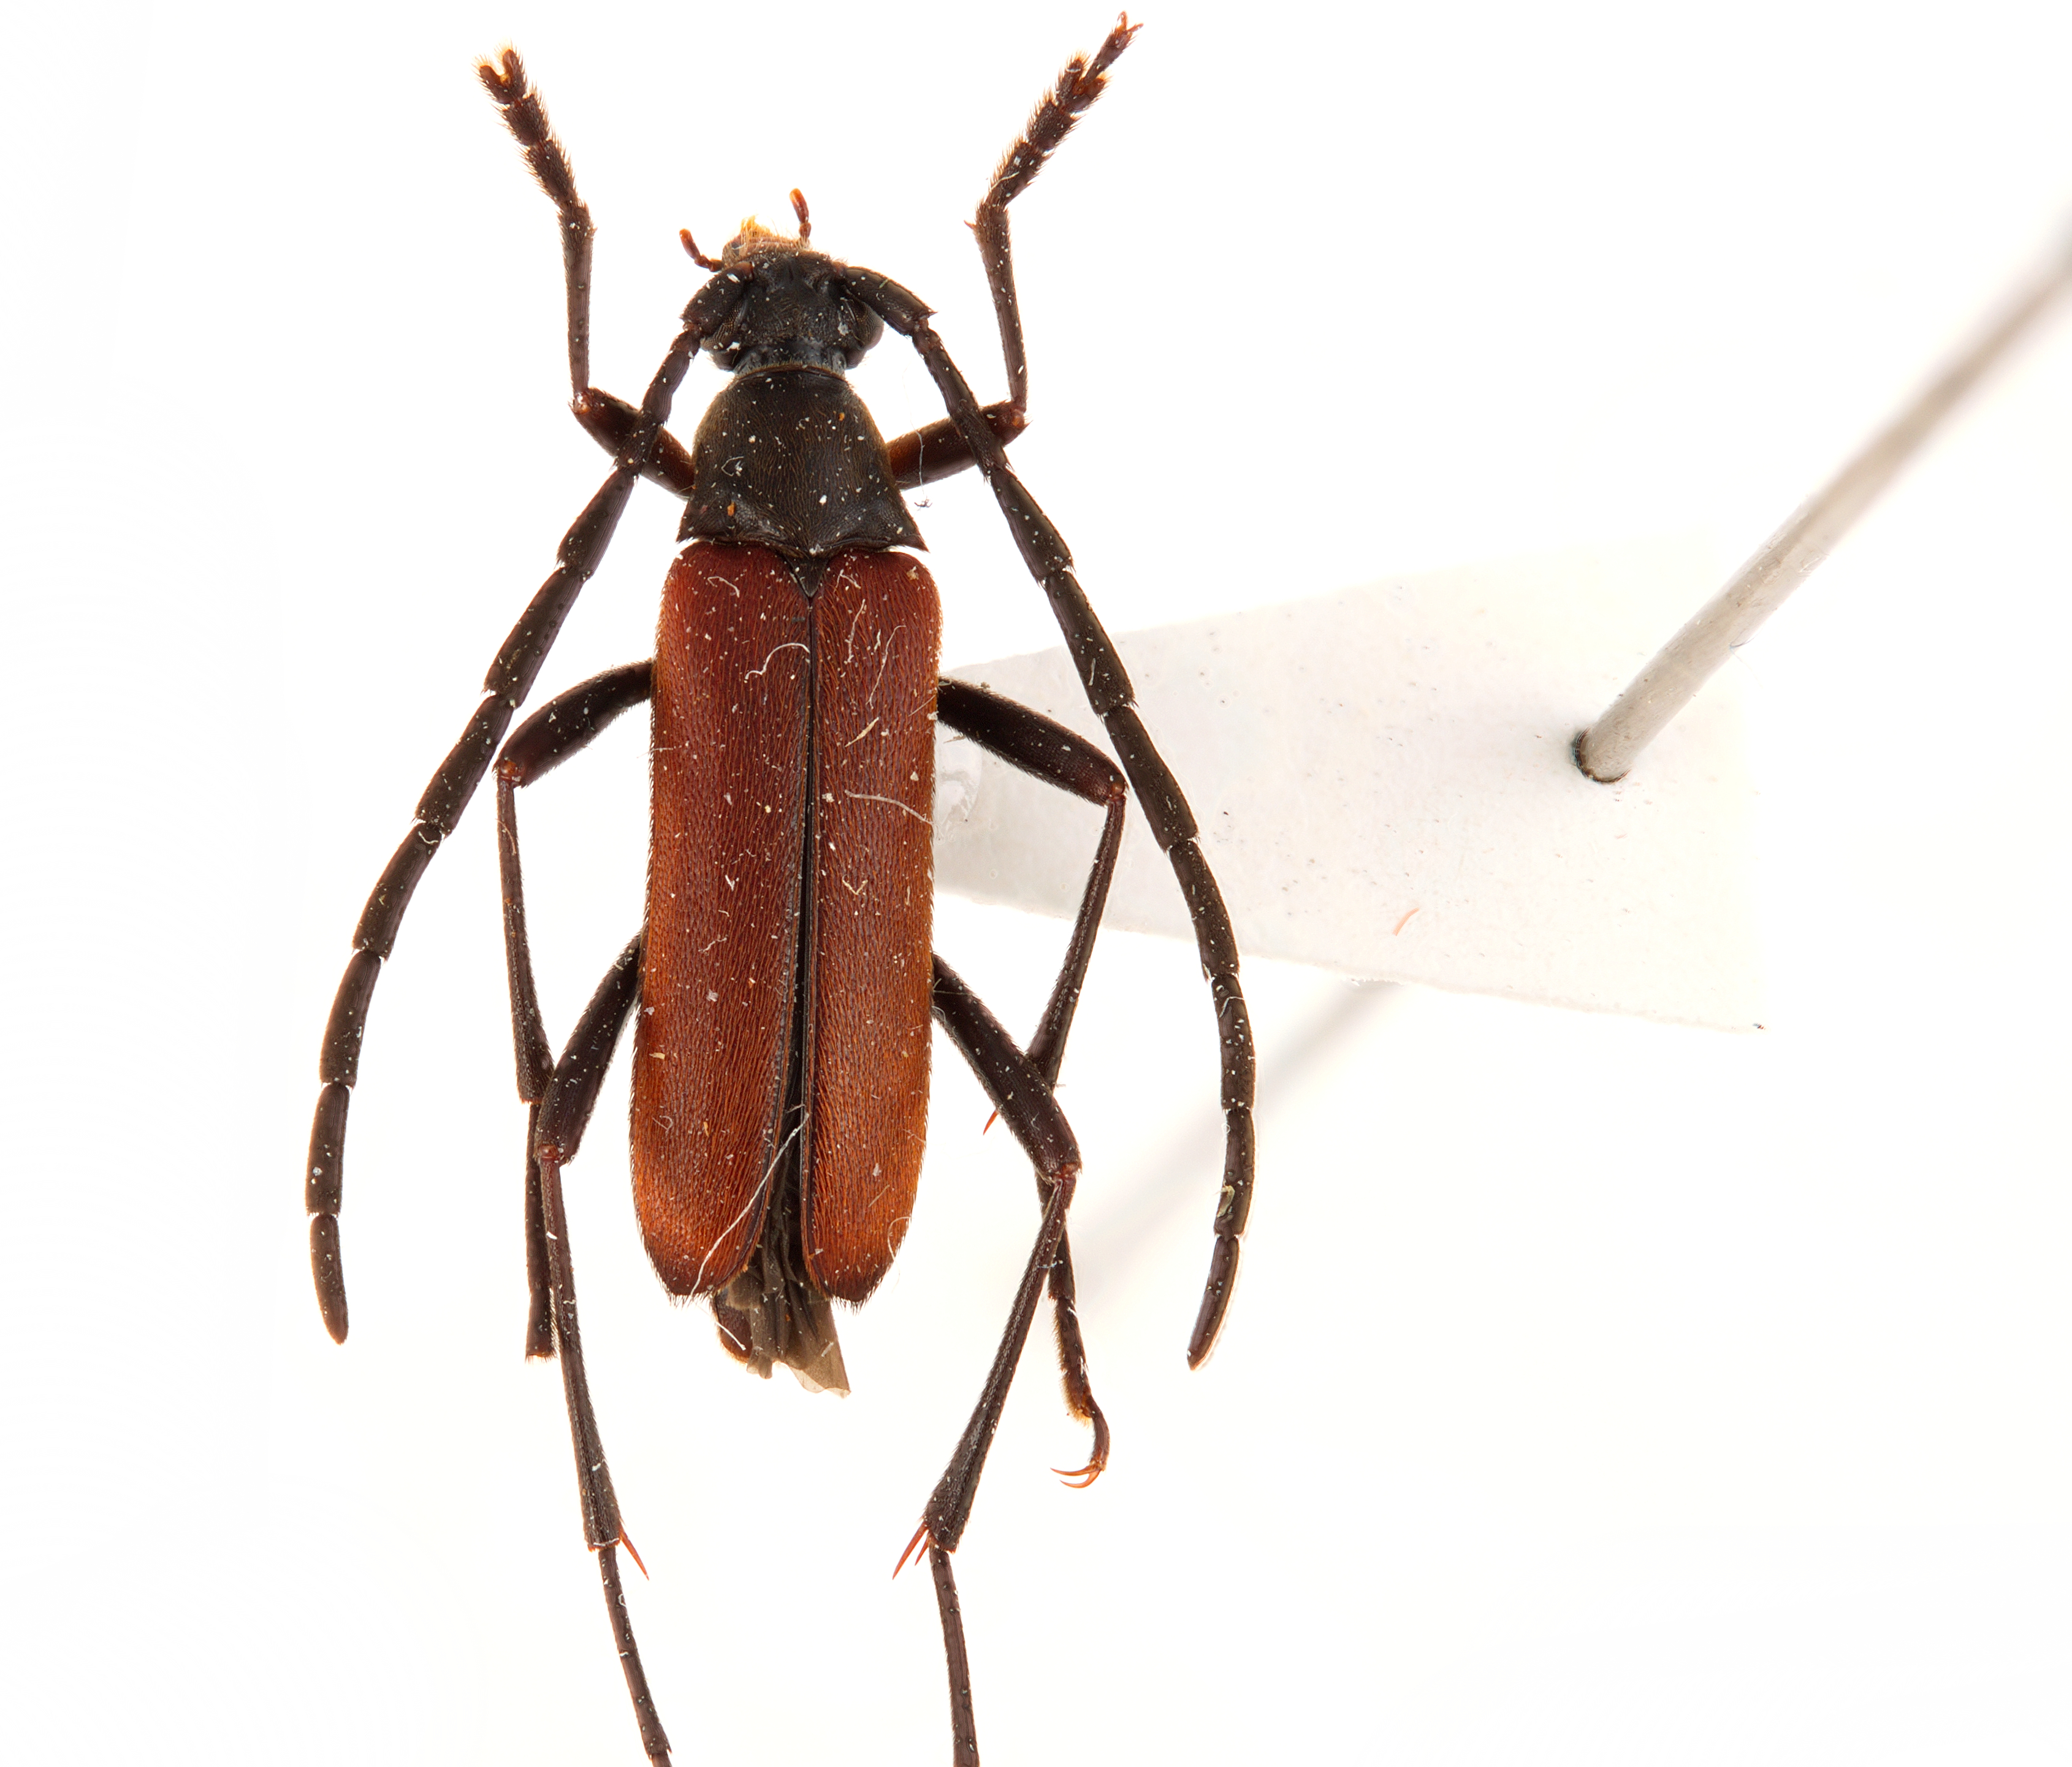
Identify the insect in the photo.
Paranaspia anaspidoides
